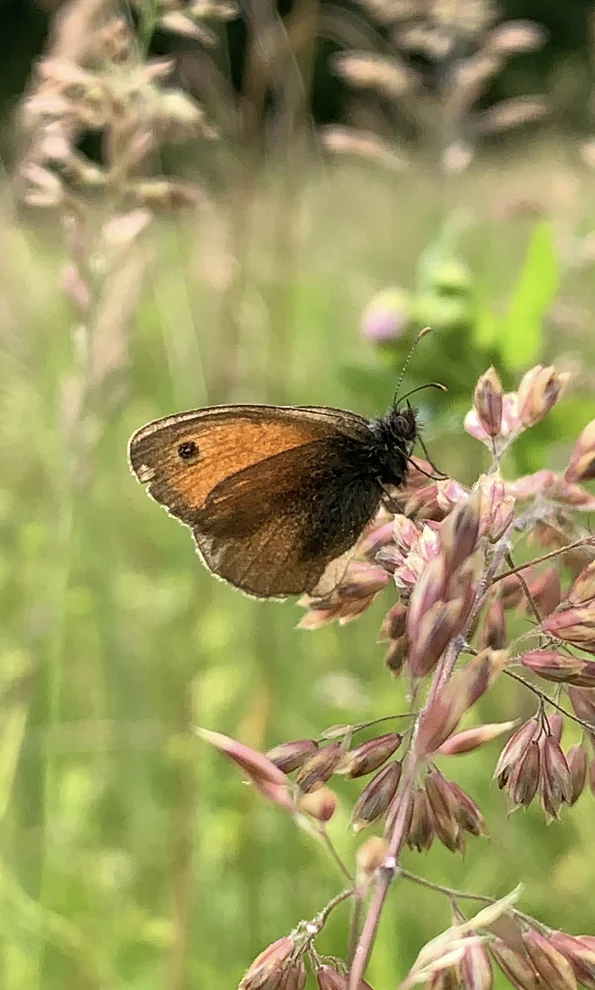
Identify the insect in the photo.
Coenonympha pamphilus
